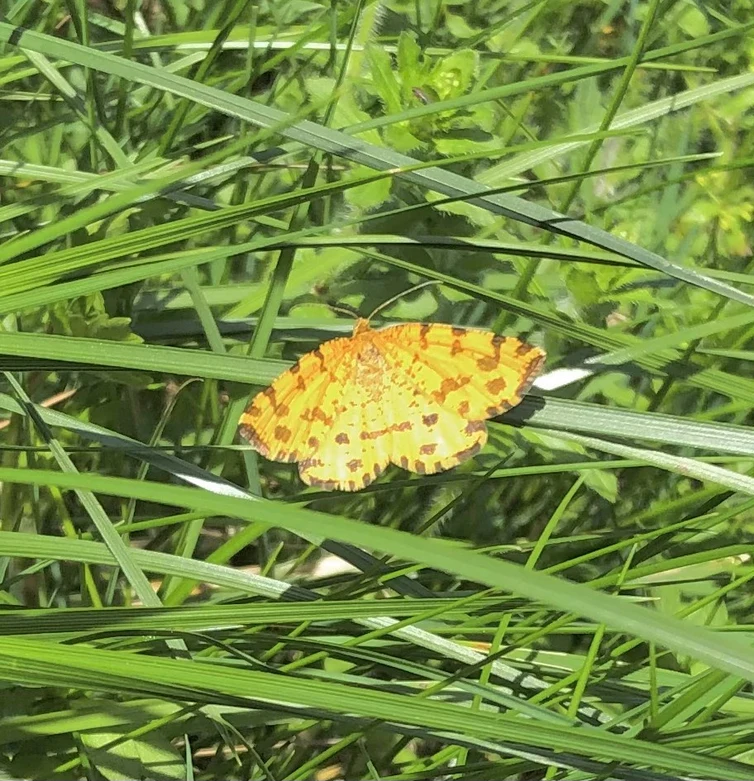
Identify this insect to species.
Pseudopanthera macularia
